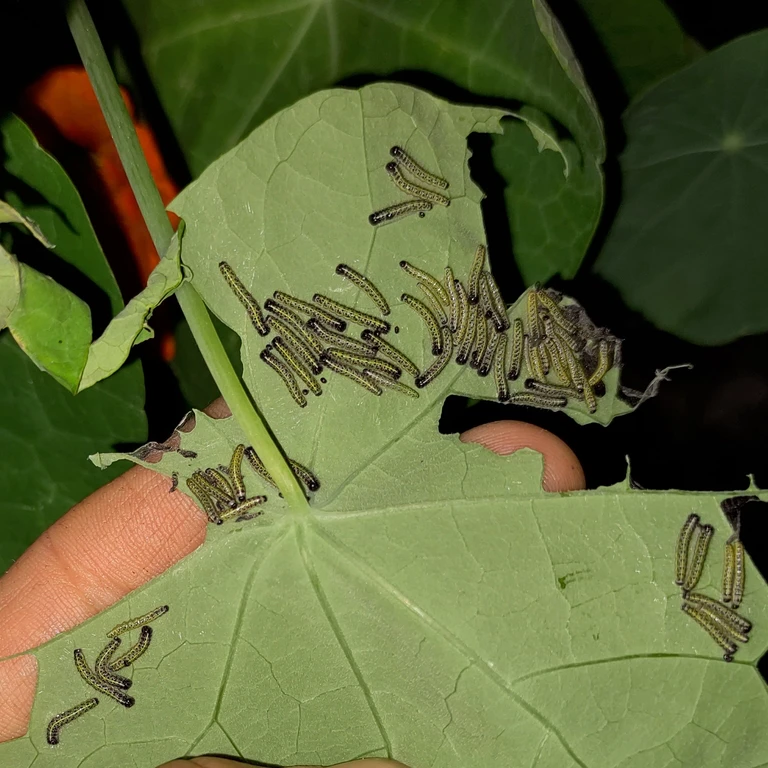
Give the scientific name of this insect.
Pieris brassicae
